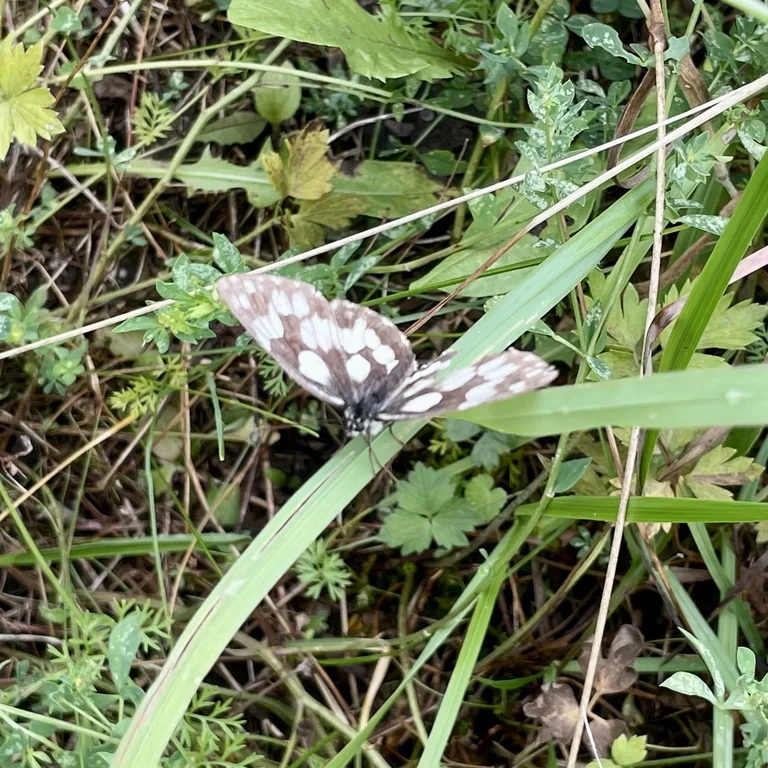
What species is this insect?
Melanargia galathea
